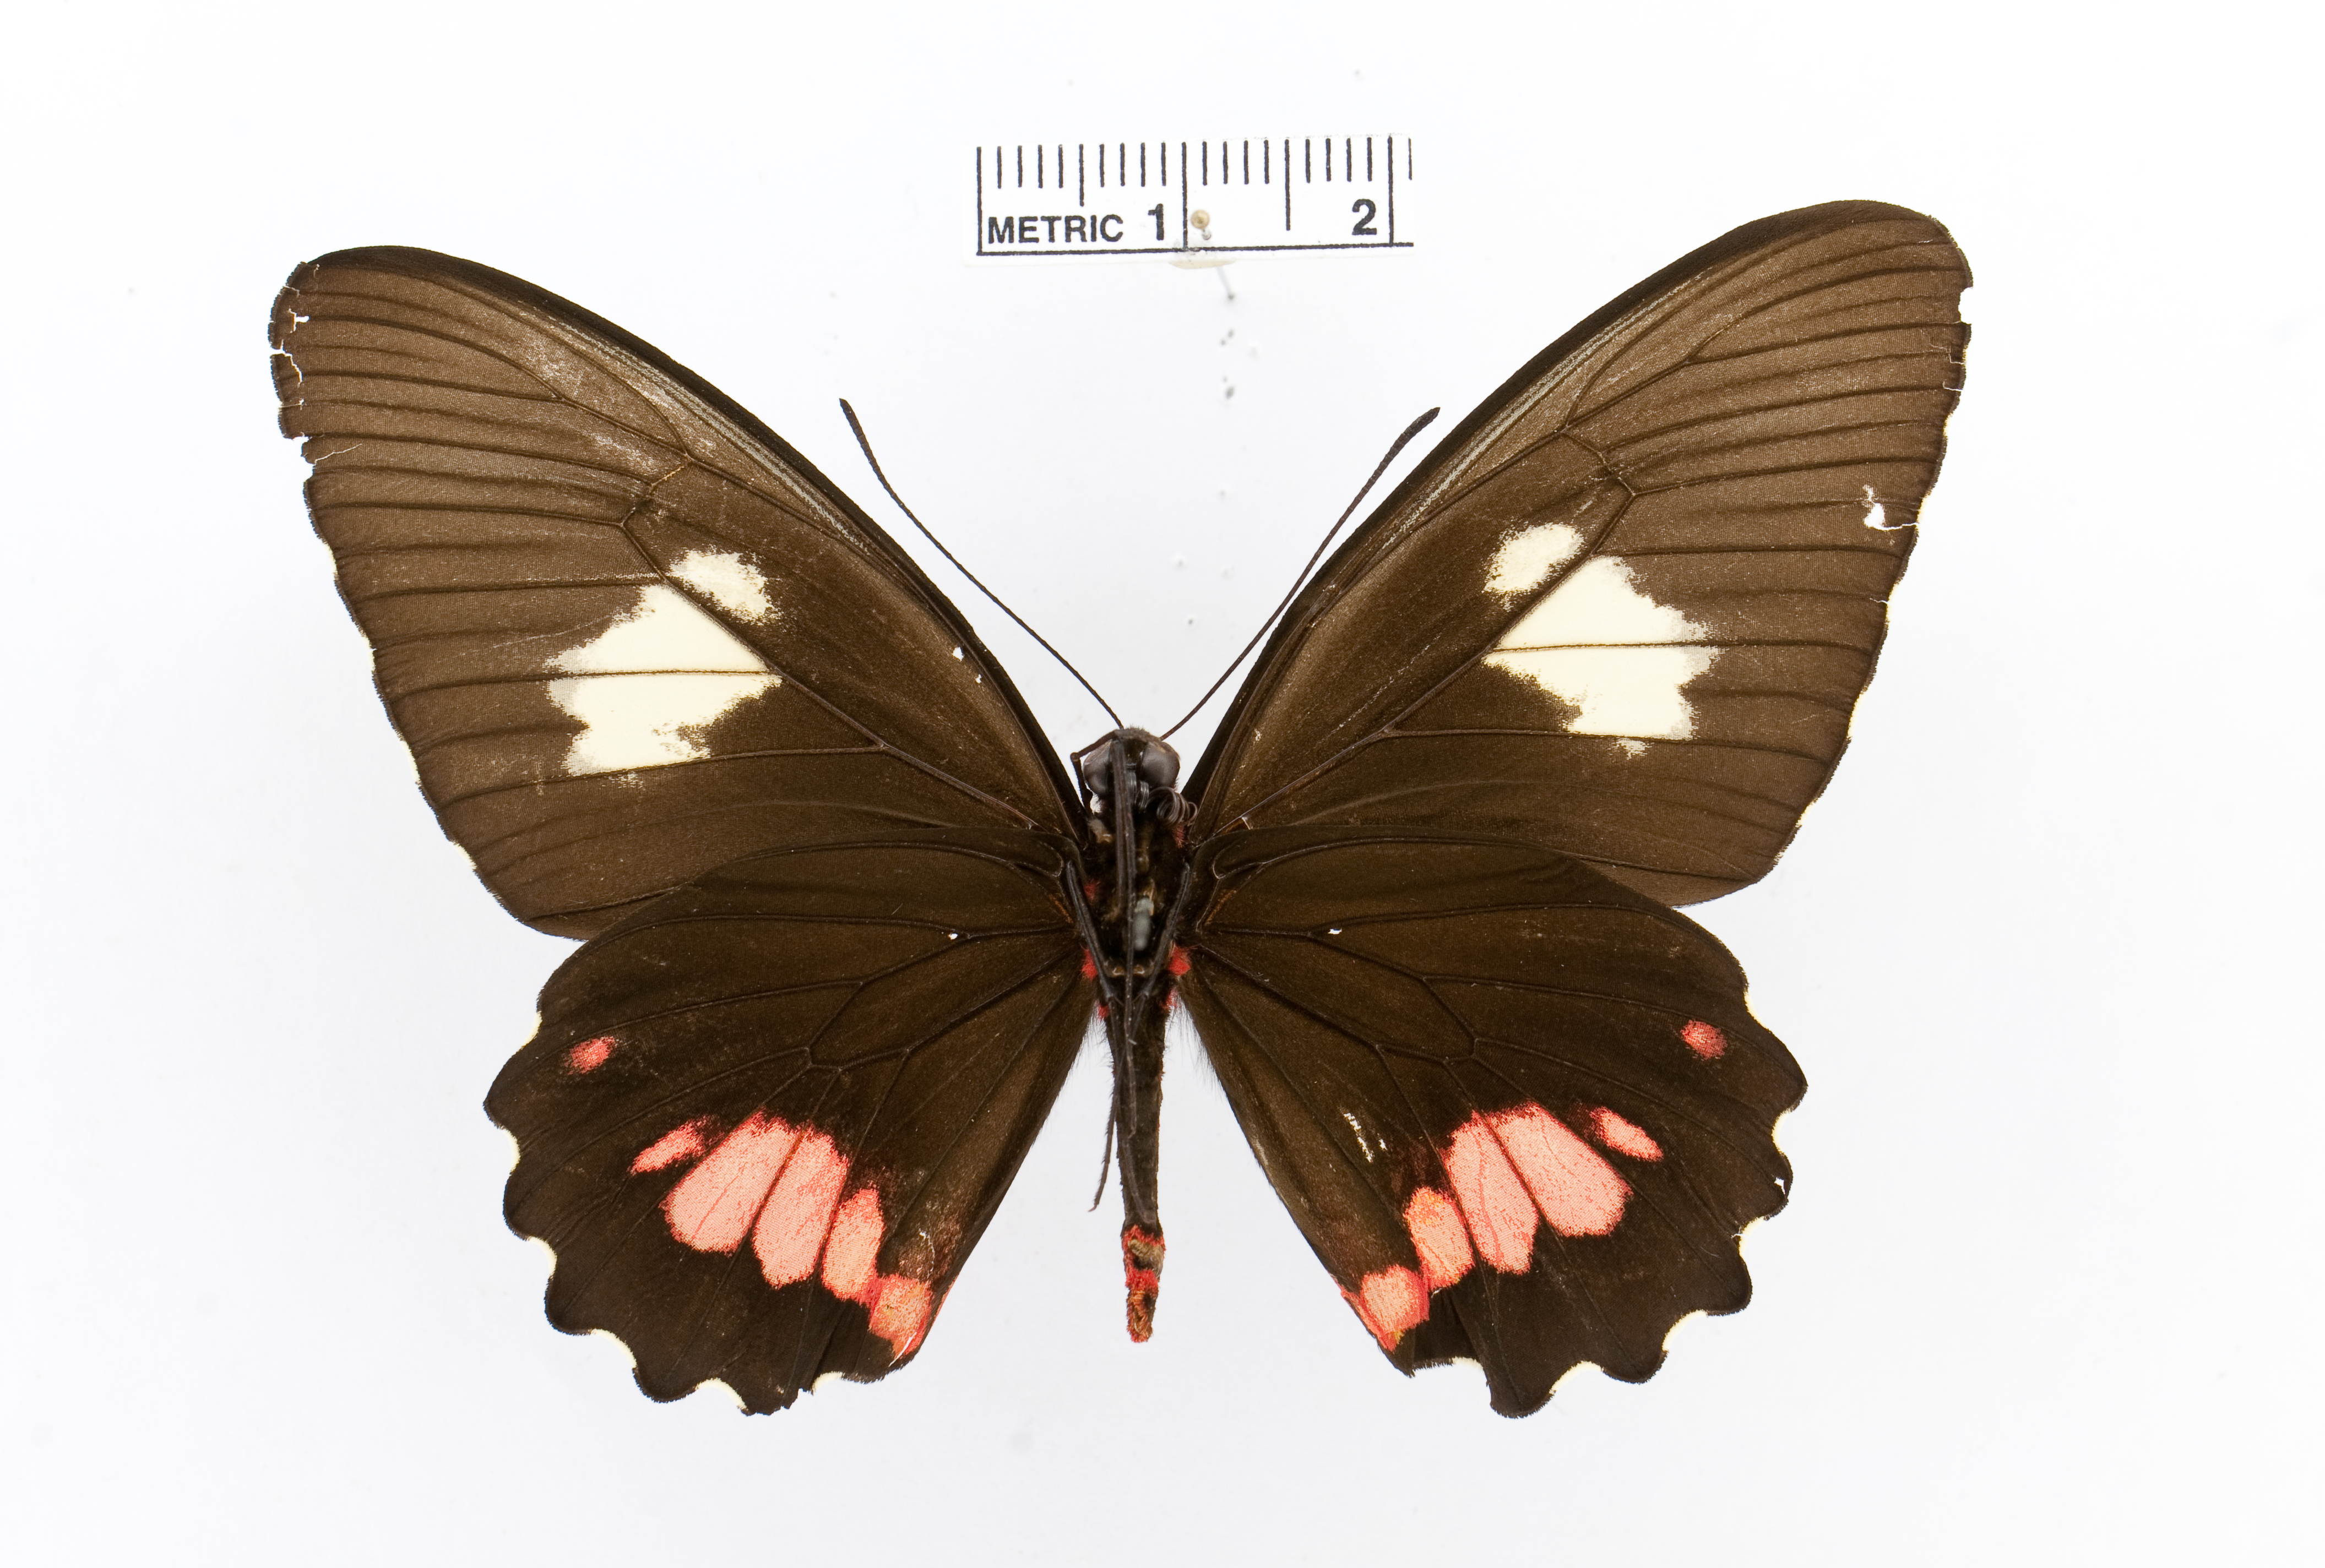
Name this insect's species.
Parides sesostris
